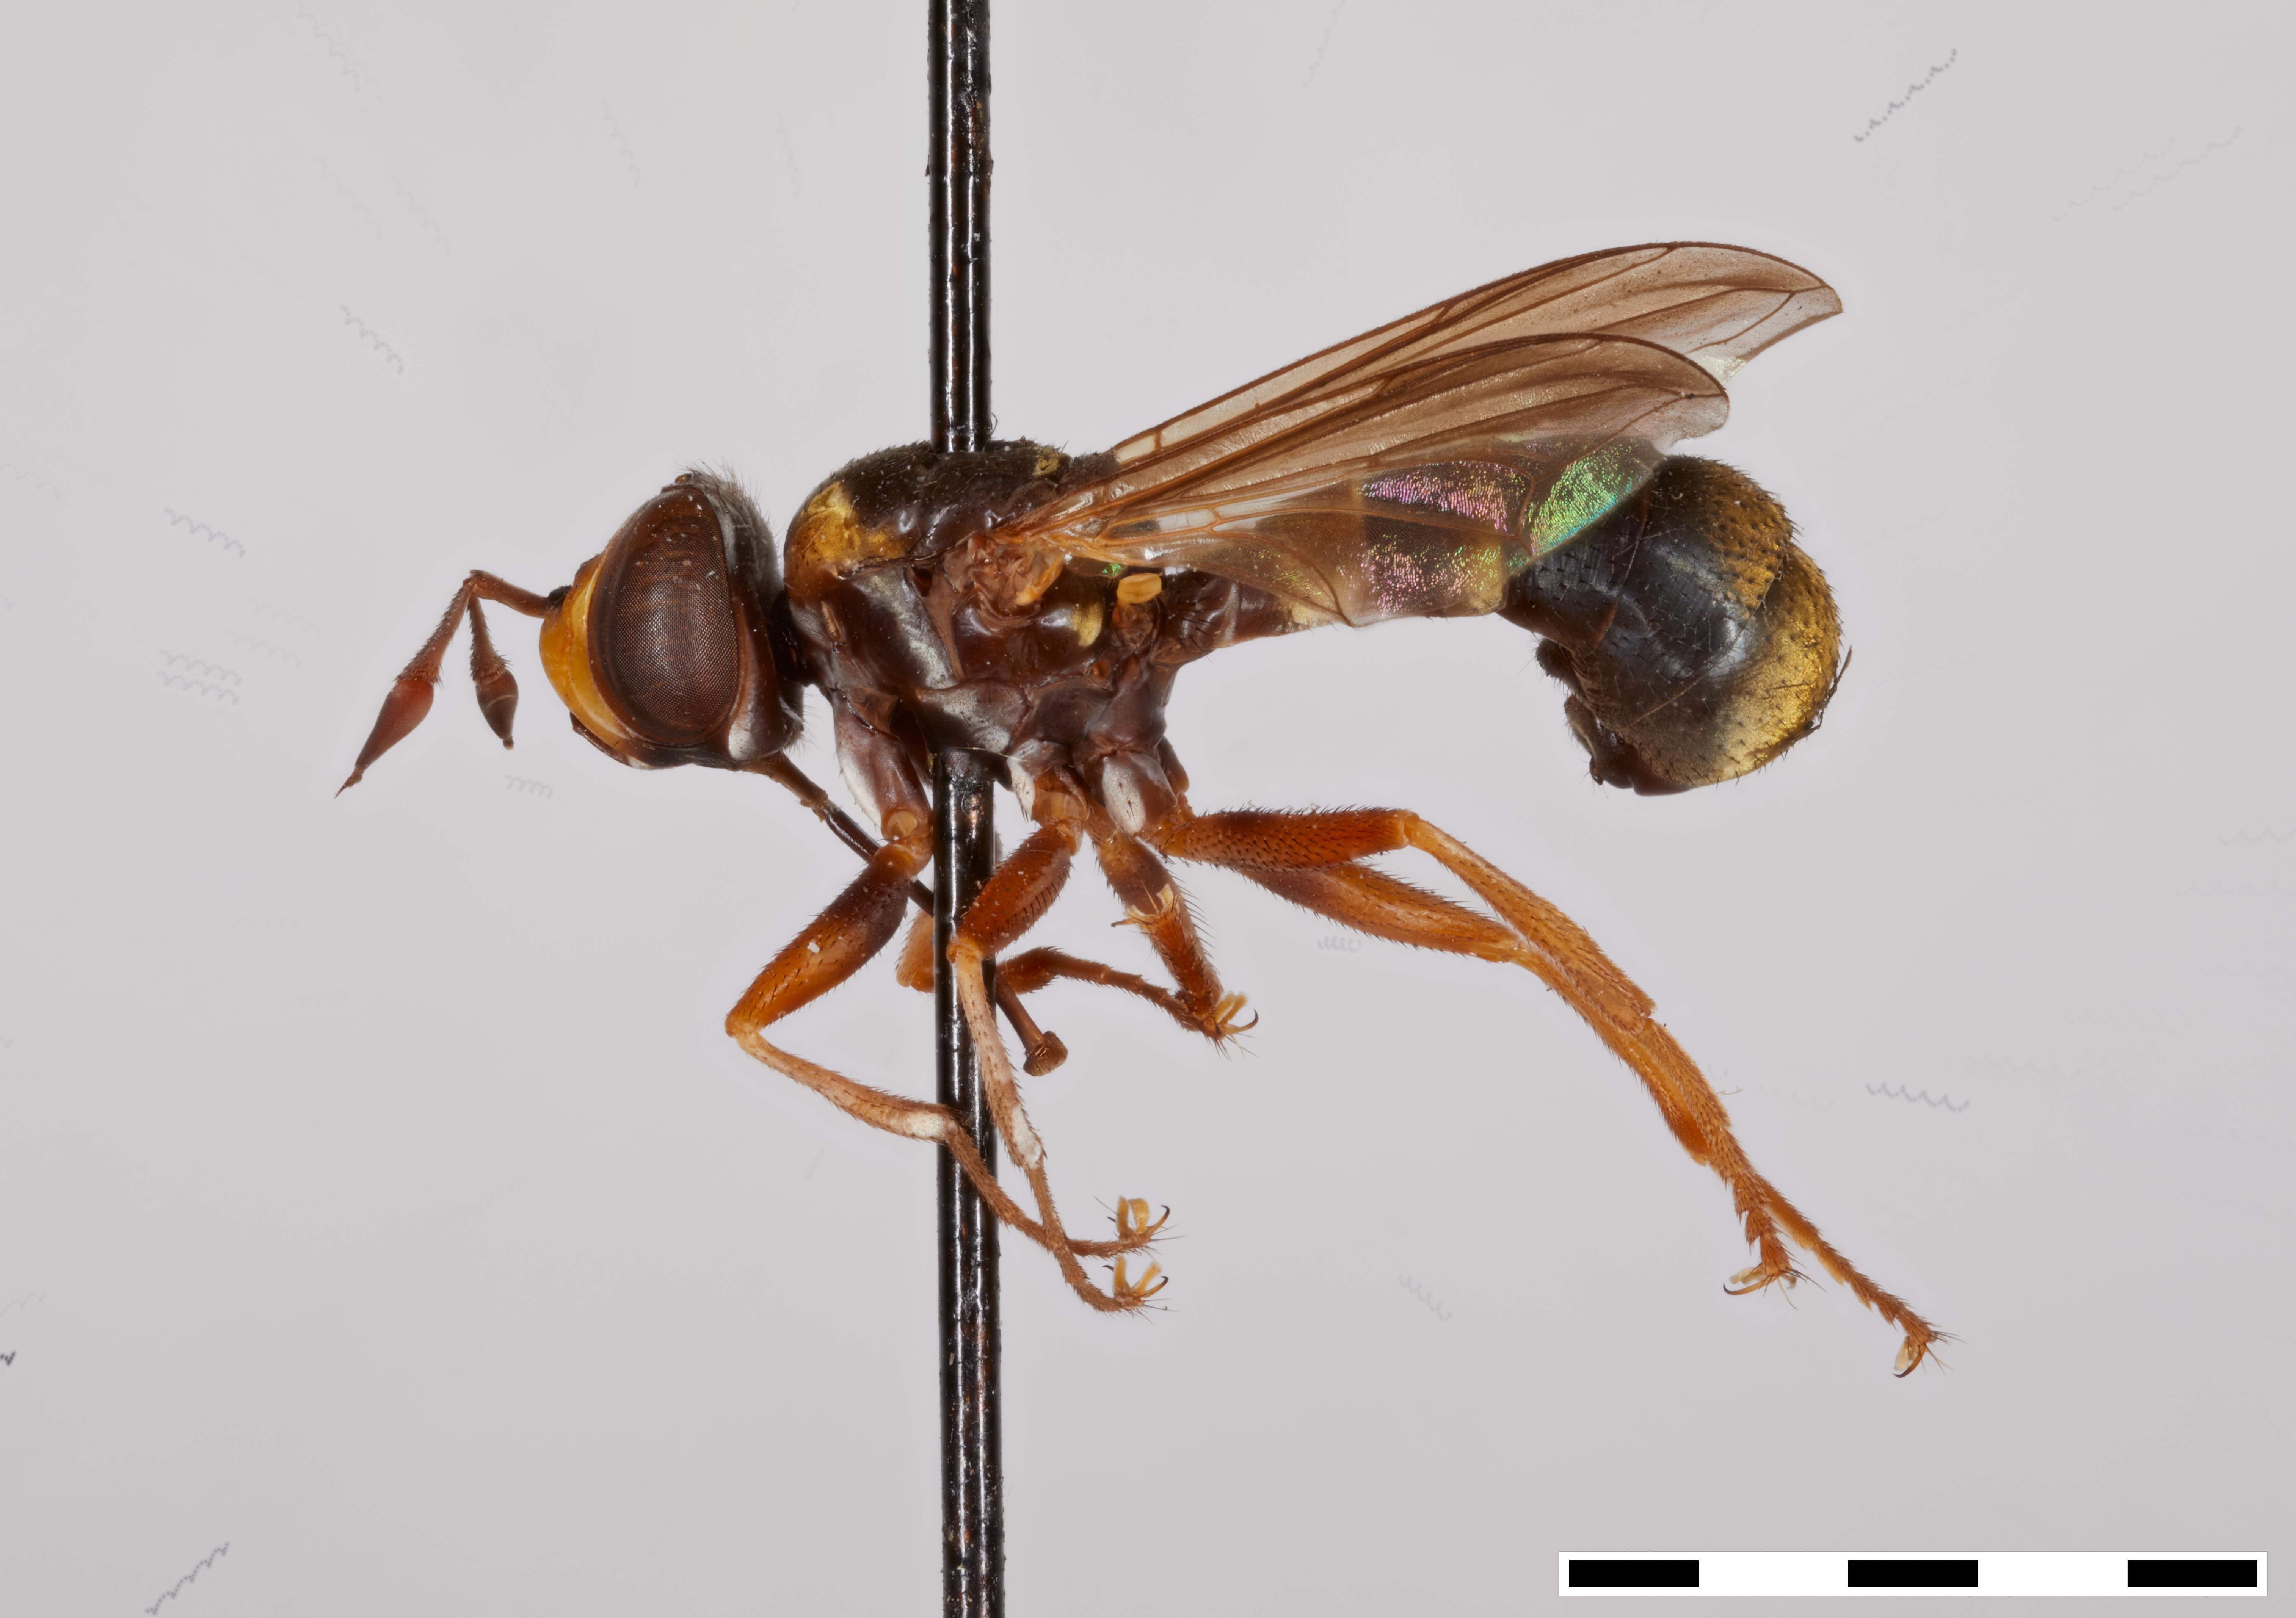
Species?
Conops splendidus
